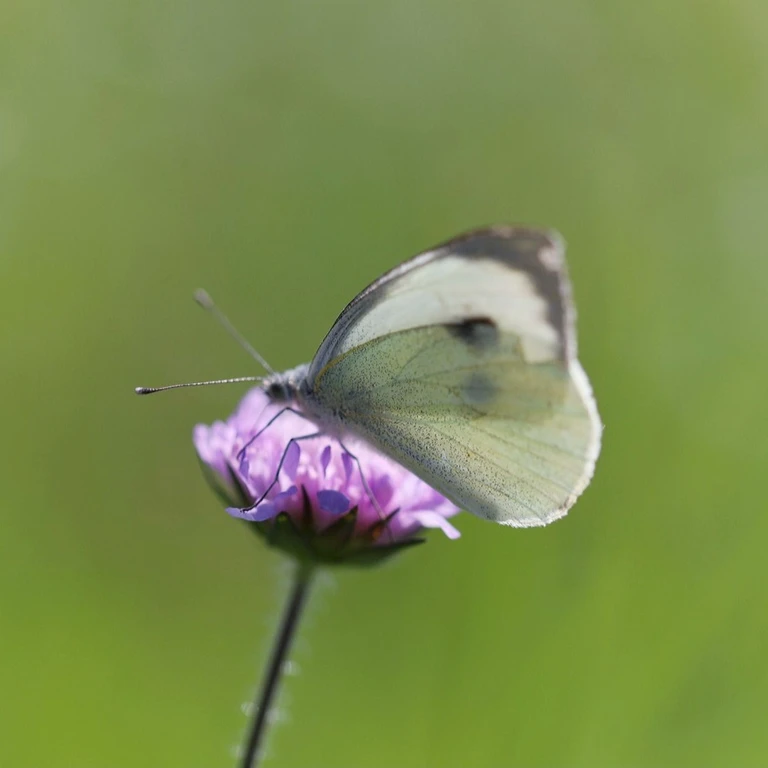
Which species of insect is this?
Pieris brassicae
